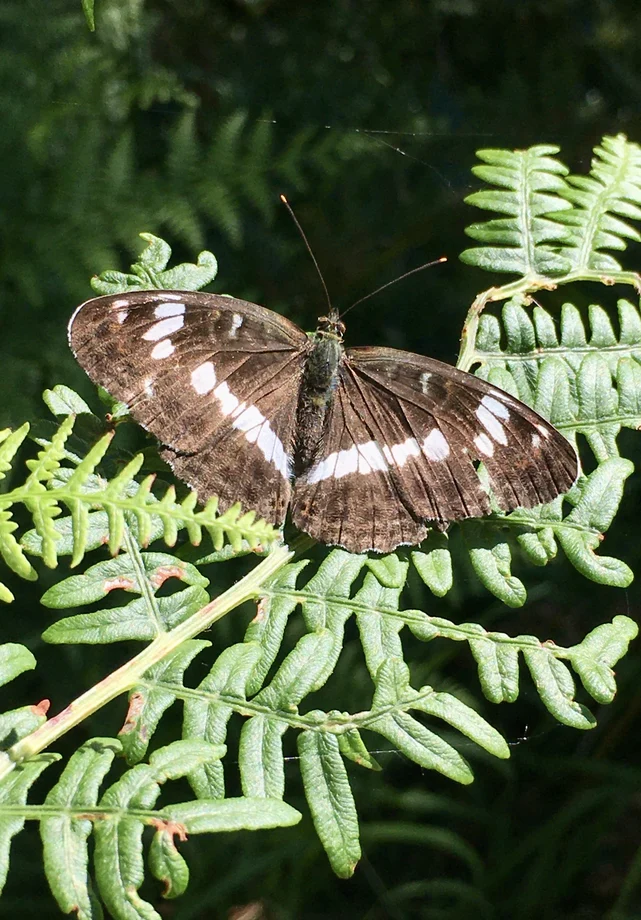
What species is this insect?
Limenitis camilla (also Ladoga camilla)
